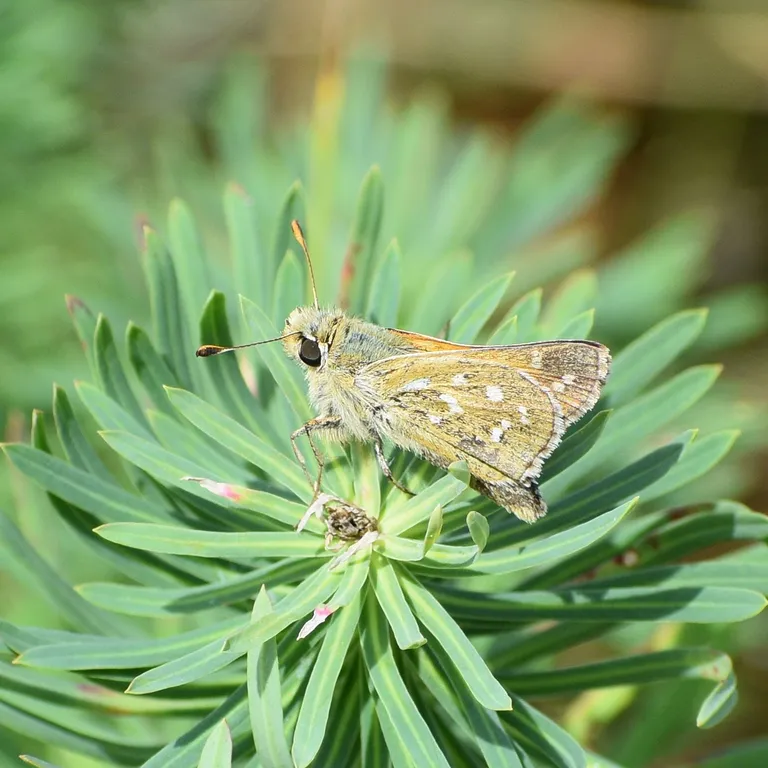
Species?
Hesperia comma
